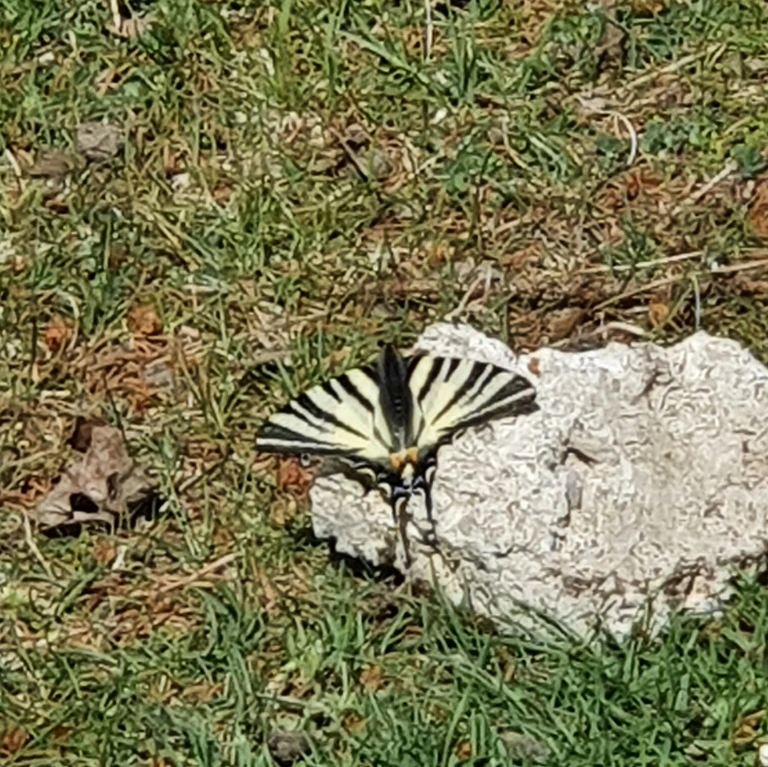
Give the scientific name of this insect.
Iphiclides podalirius
